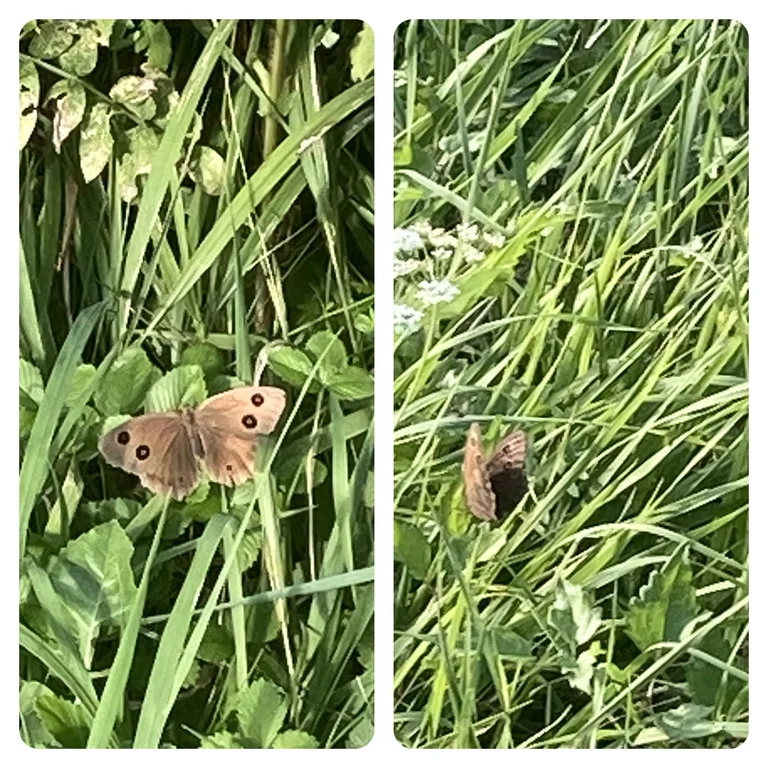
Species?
Minois dryas
